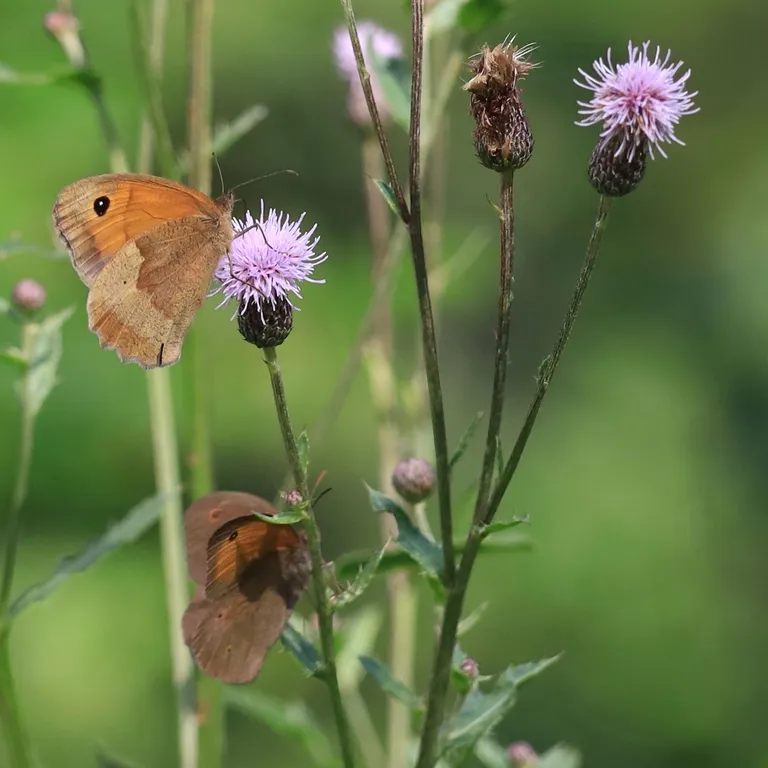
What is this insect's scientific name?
Maniola jurtina
